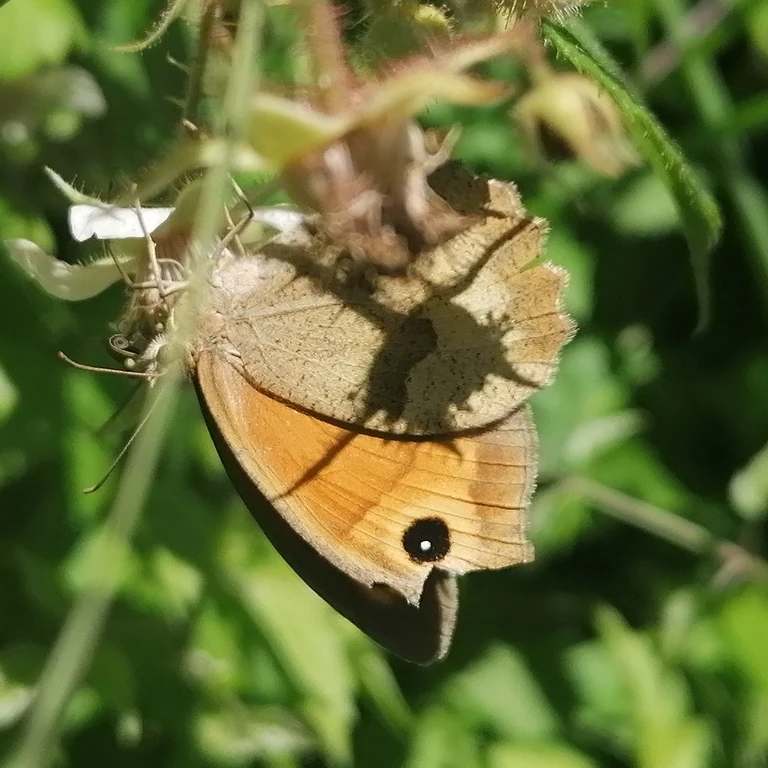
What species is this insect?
Maniola jurtina
